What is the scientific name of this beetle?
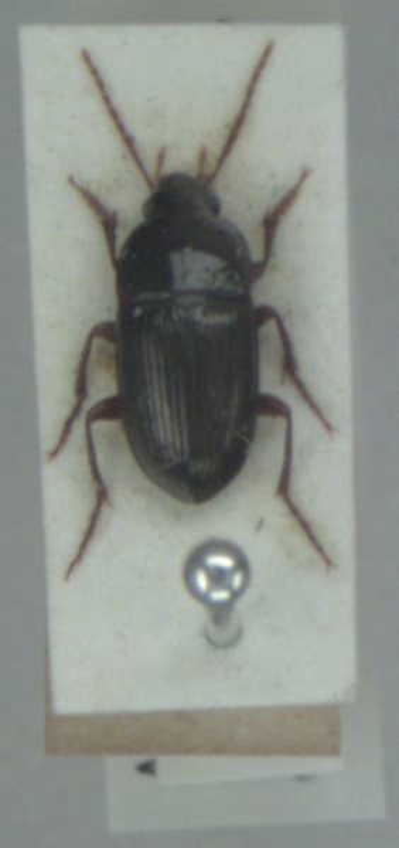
Amara plebeja
